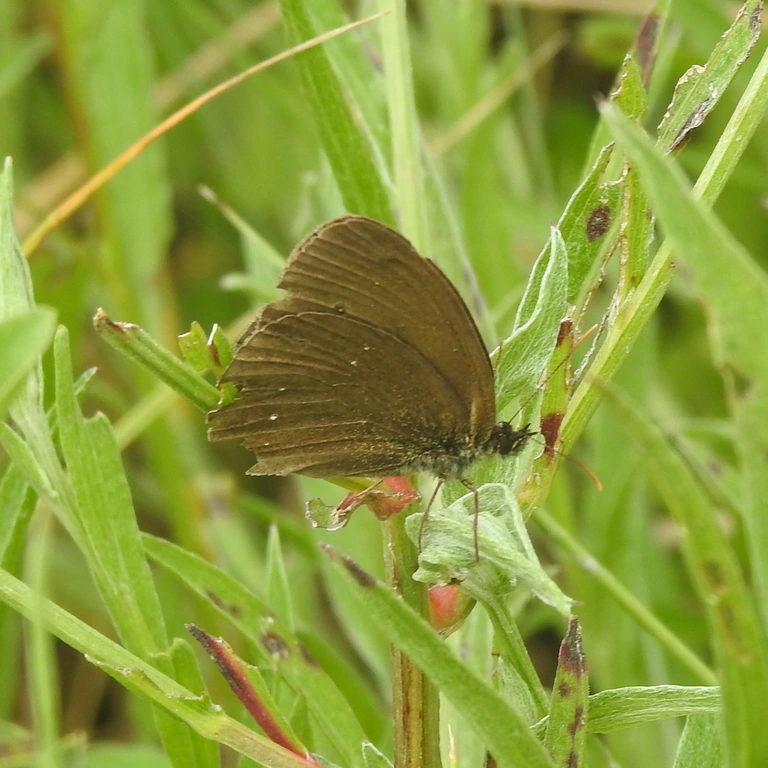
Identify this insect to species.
Aphantopus hyperantus
